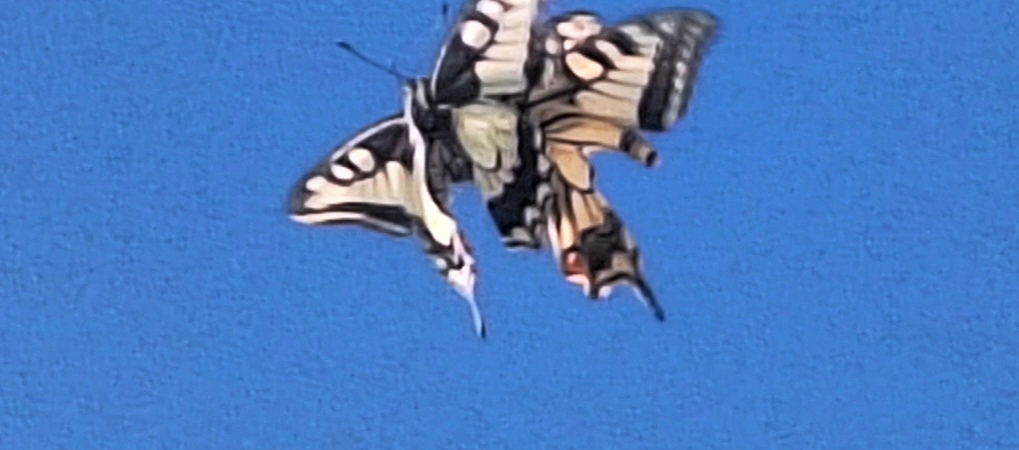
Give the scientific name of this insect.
Papilio machaon
